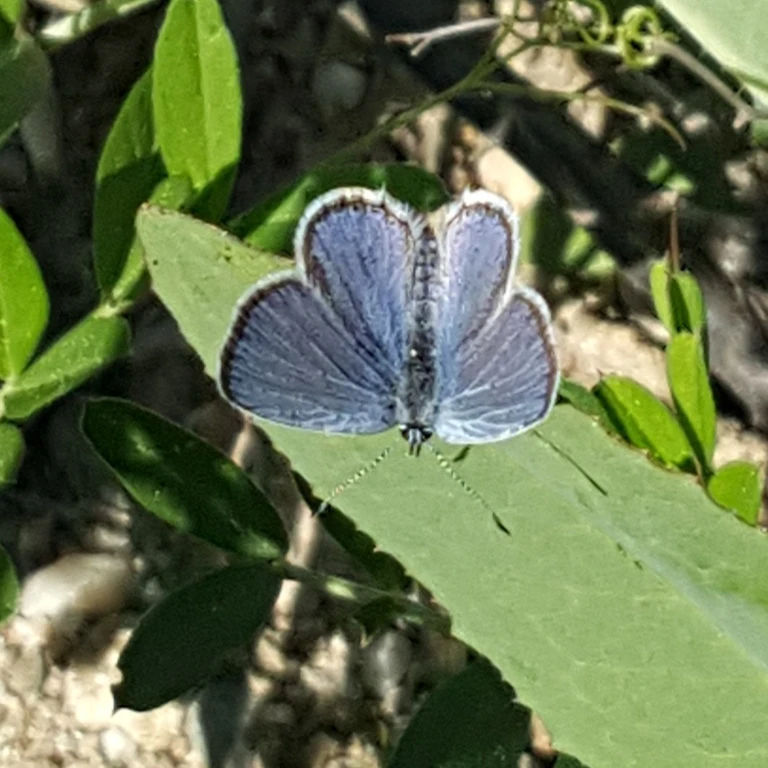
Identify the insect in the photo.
Cupido decolorata (also Elkalyce decolorata)
